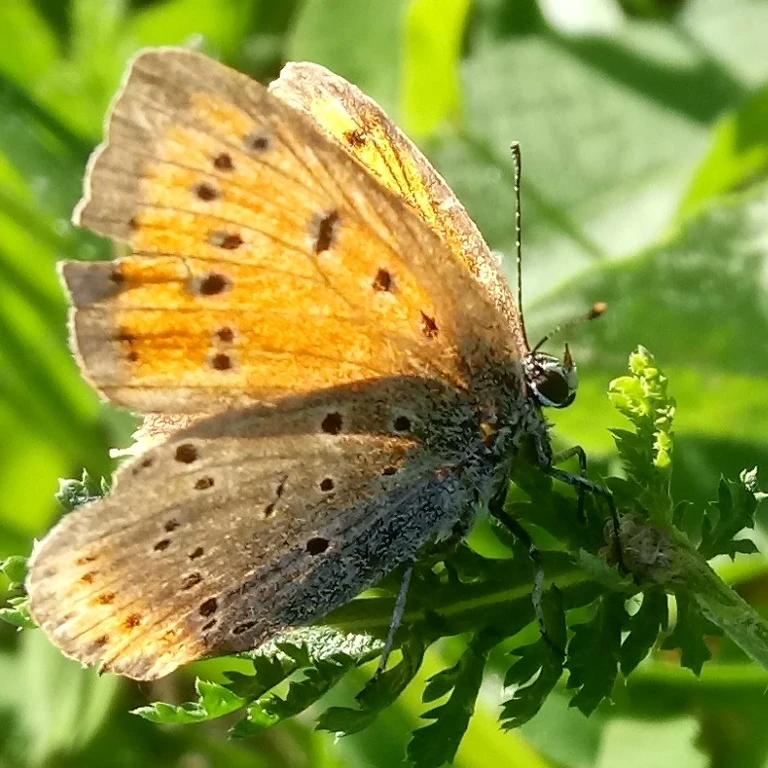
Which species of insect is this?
Lycaena dispar
